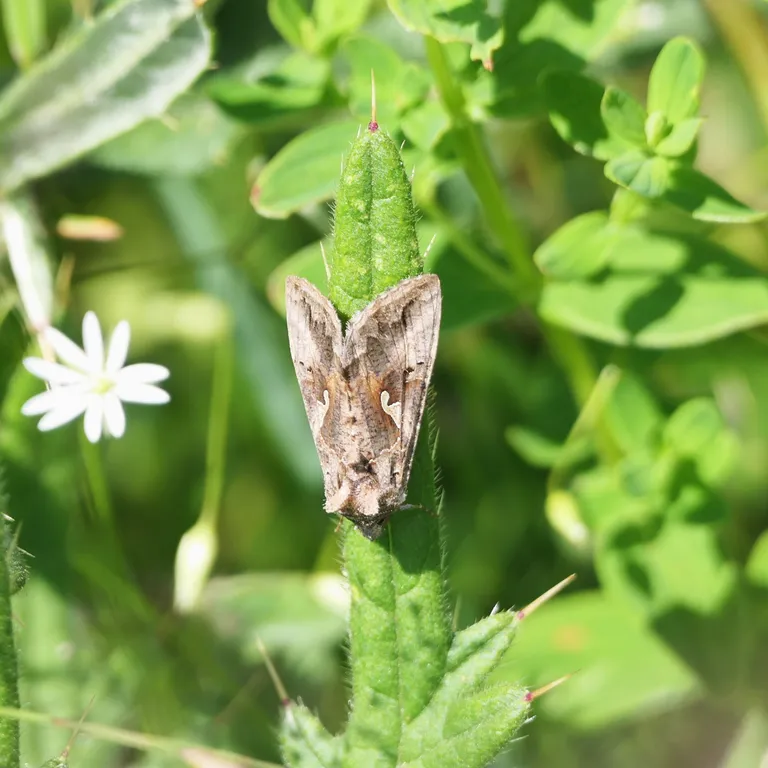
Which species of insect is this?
Autographa gamma
